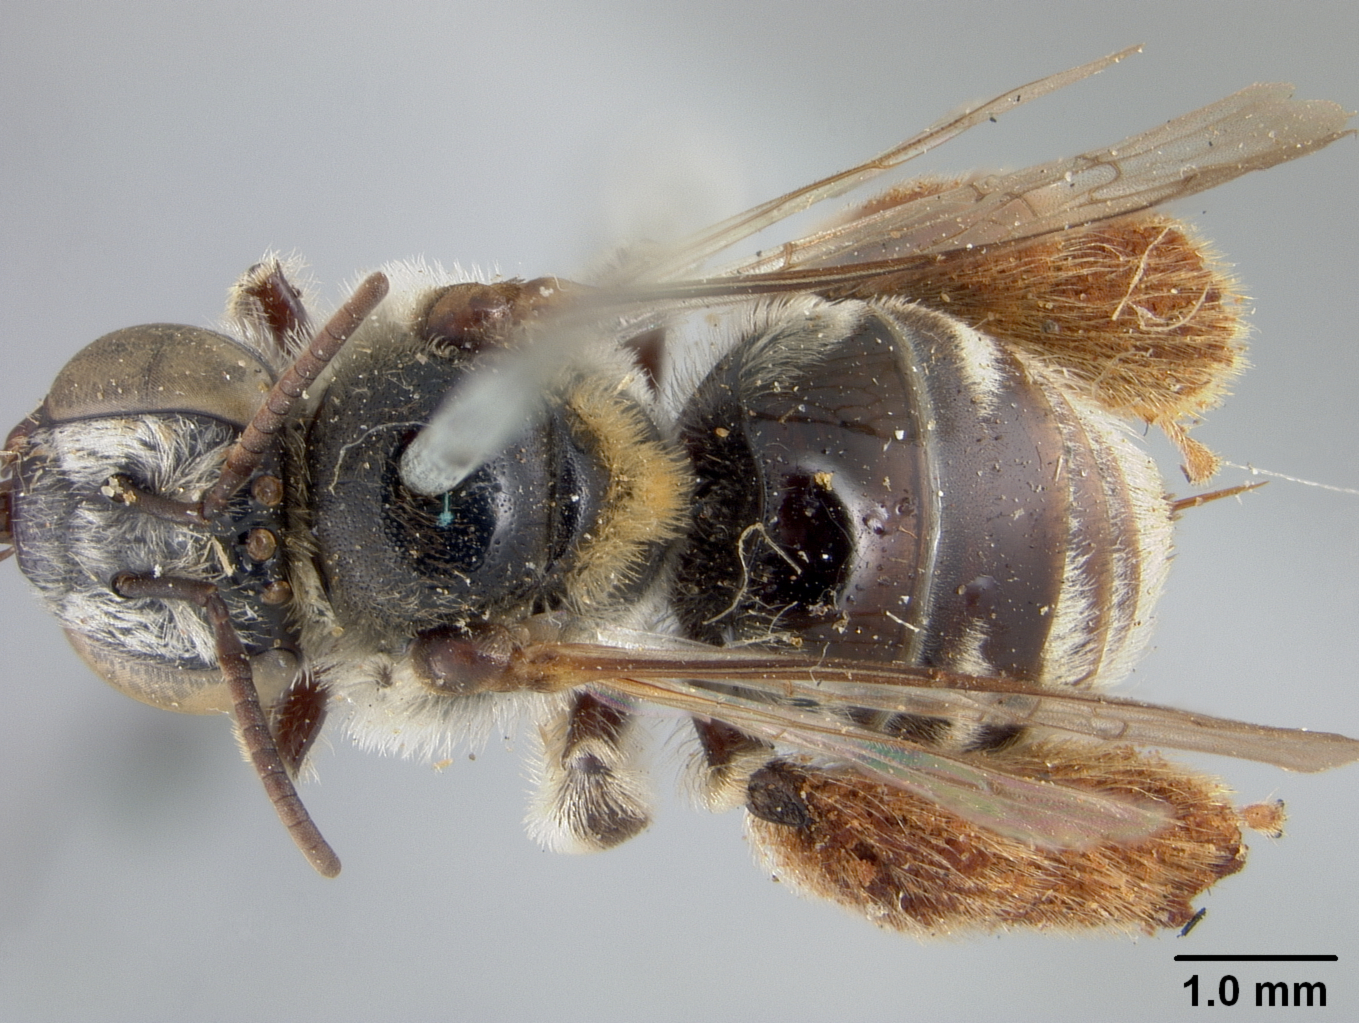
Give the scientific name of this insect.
Exomalopsis penelope
